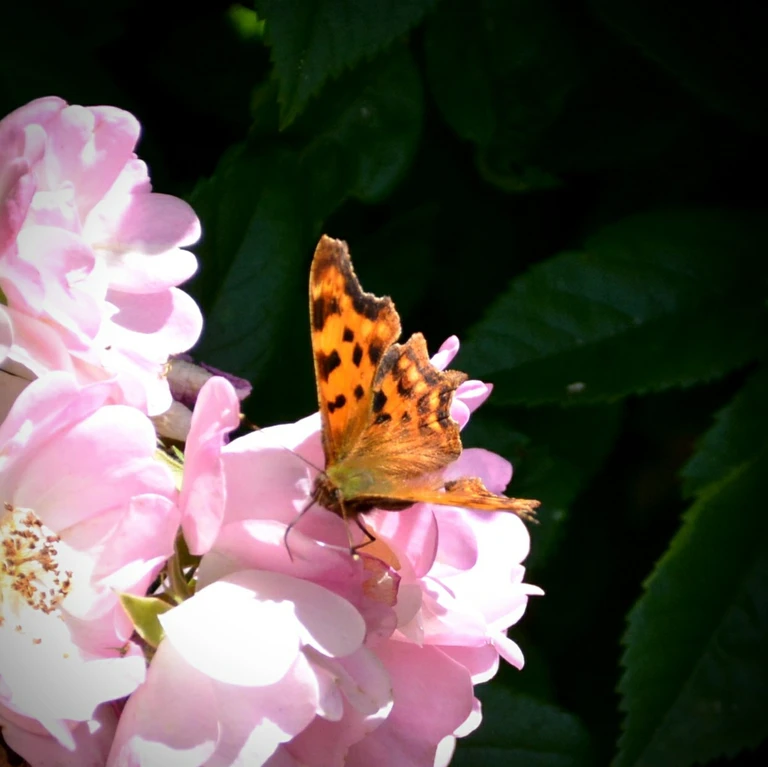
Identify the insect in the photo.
Polygonia c-album
